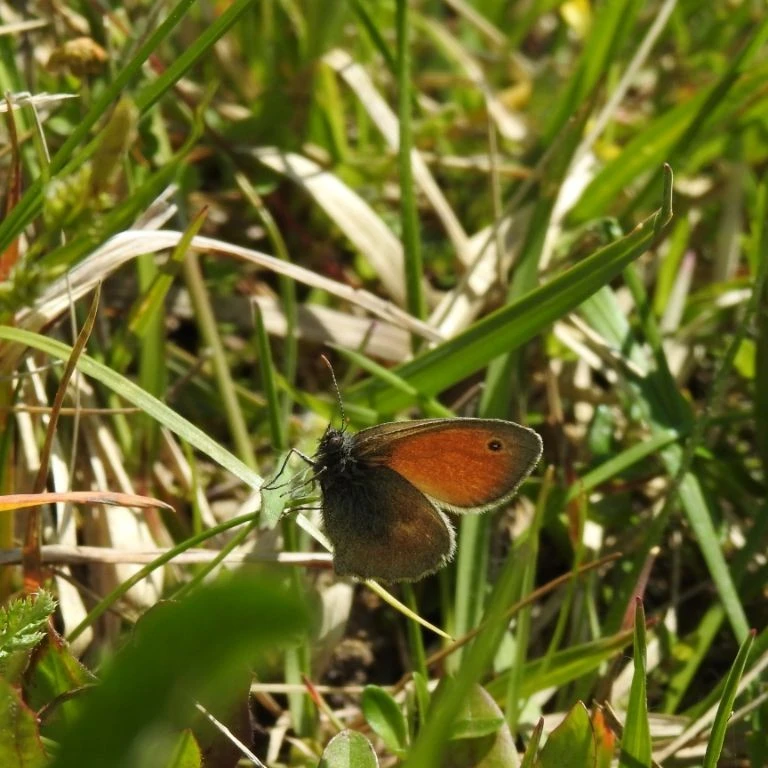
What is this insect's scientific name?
Coenonympha pamphilus
